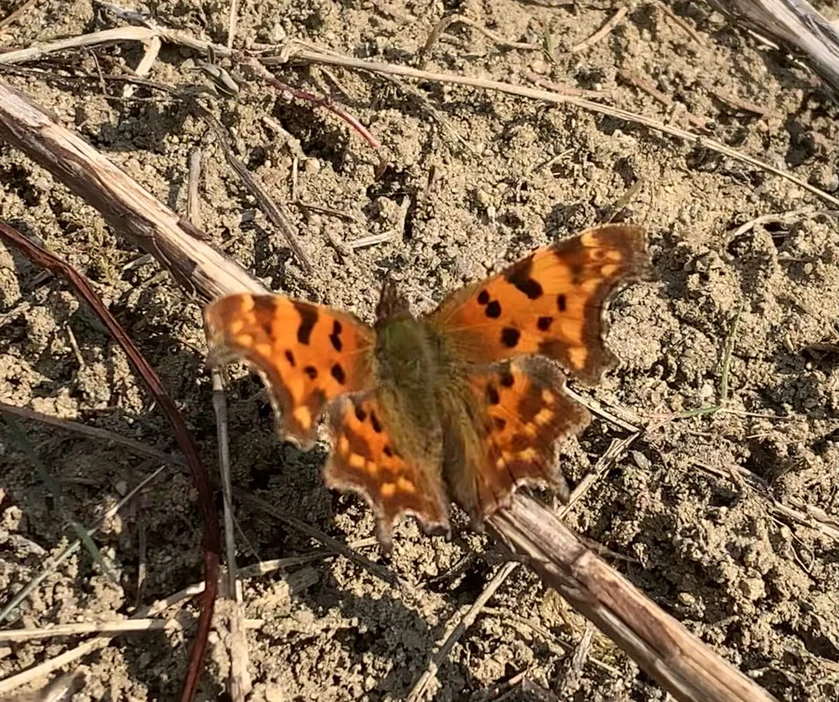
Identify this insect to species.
Polygonia c-album
